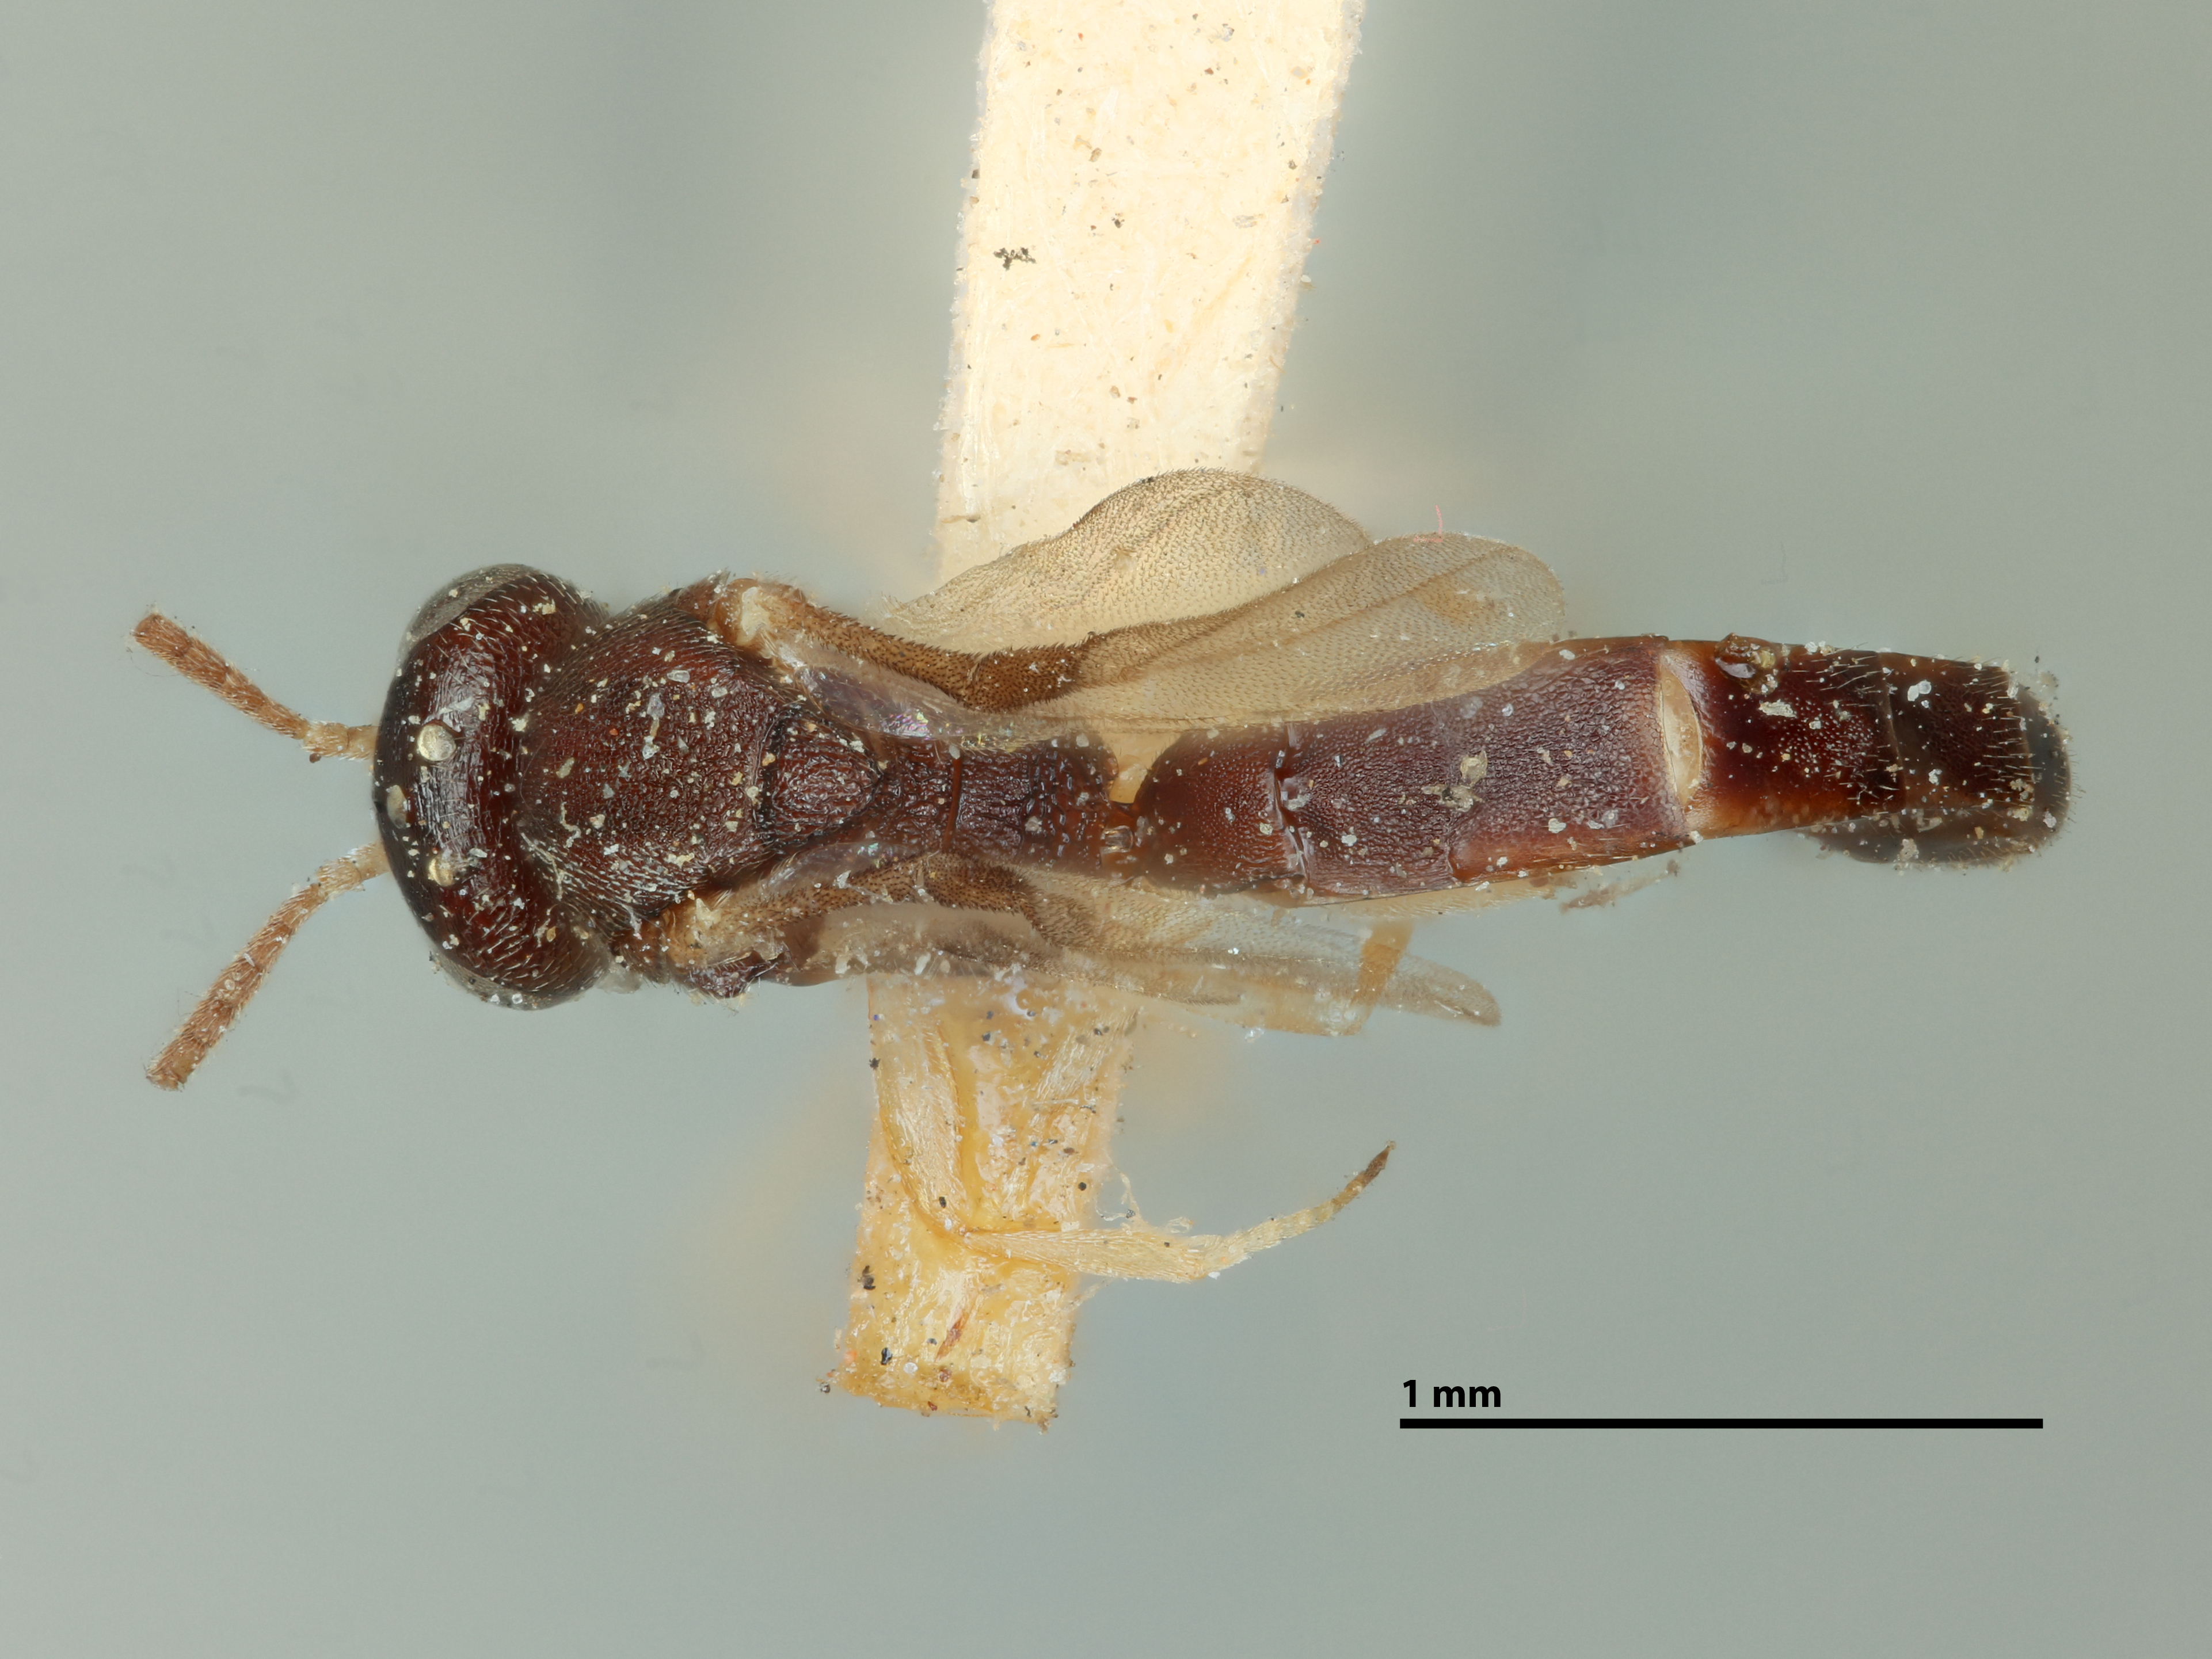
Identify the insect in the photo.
Elasmosoma schwarzi
